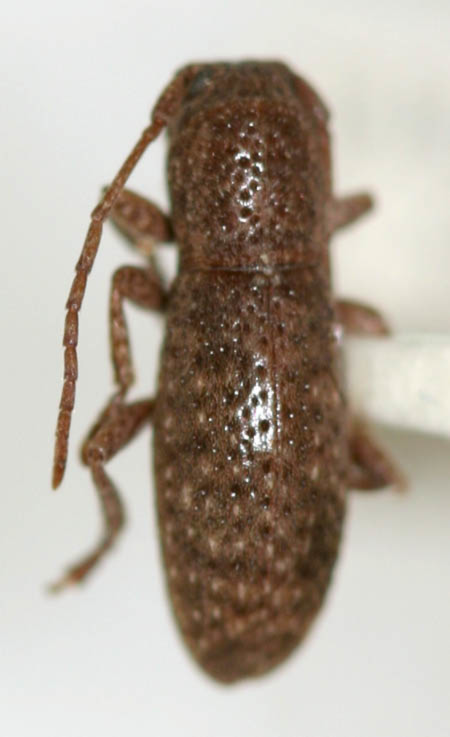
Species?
Parmenonta lenticula
